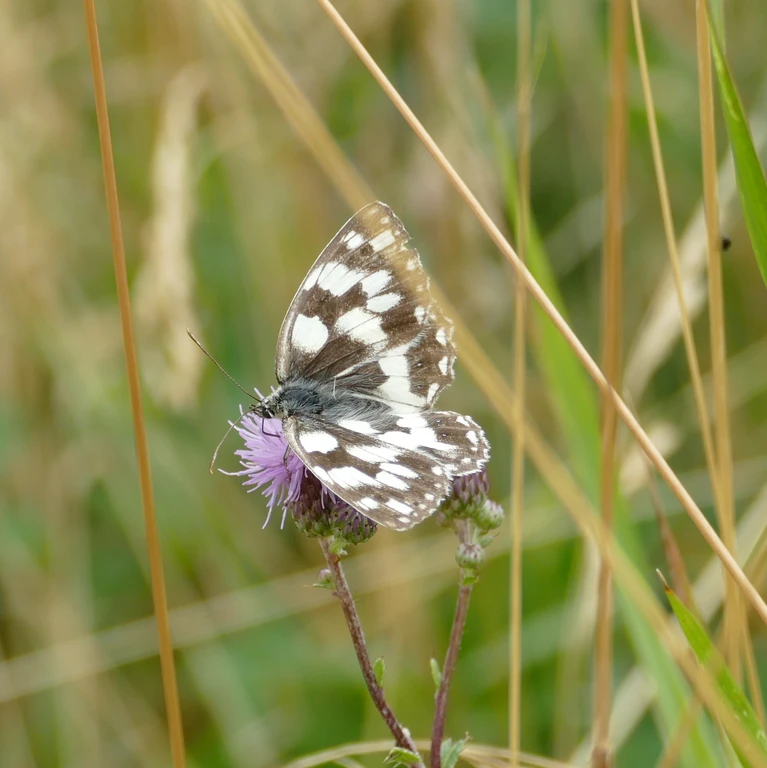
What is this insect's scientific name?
Melanargia galathea
